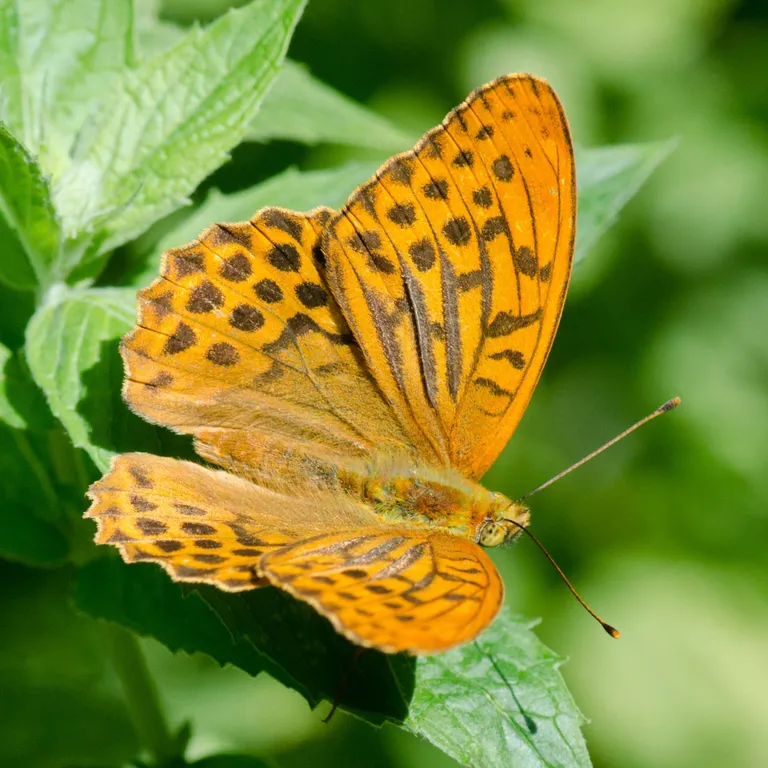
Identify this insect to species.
Argynnis paphia
